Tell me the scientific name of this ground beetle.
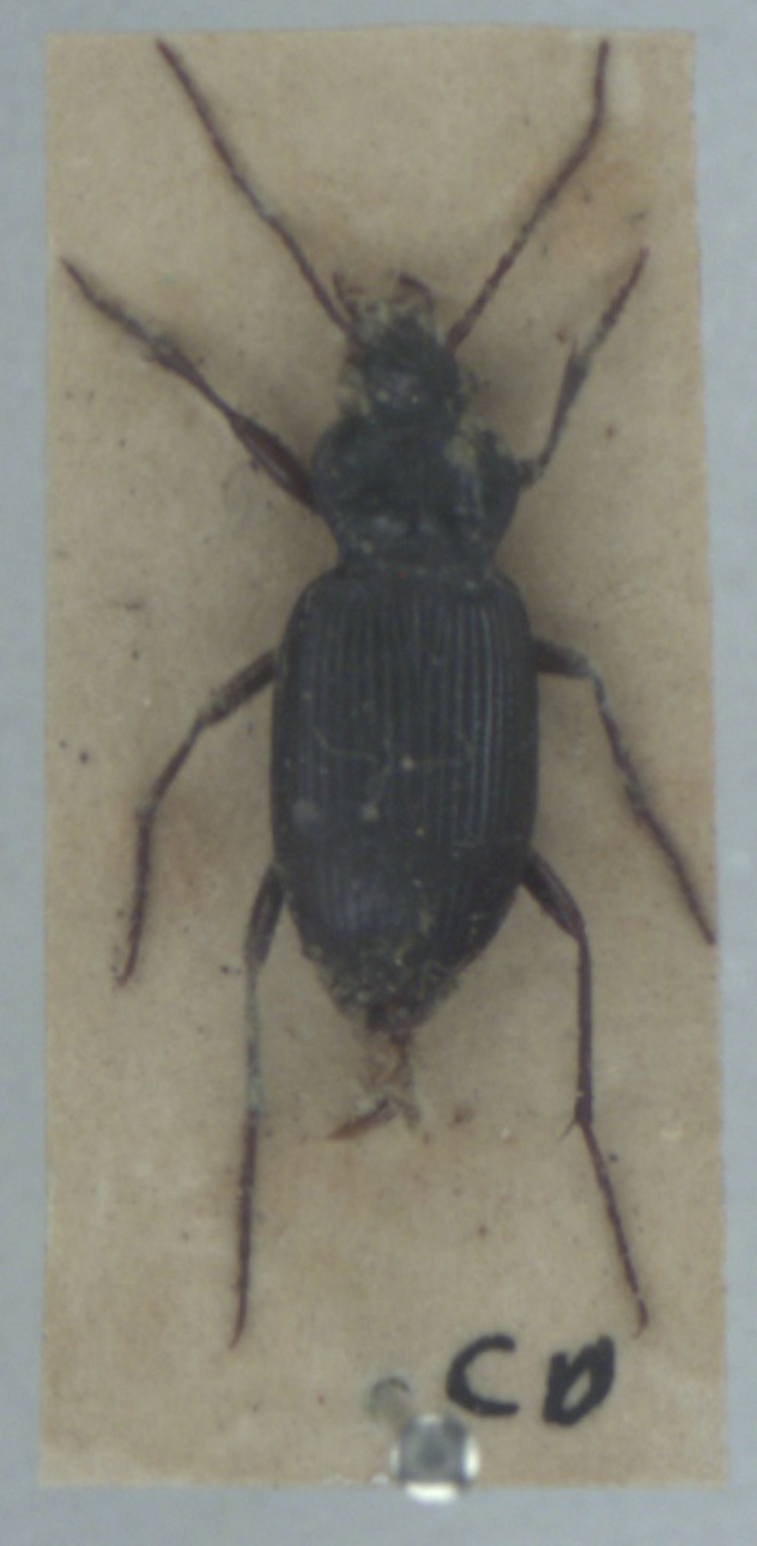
Nebria brevicollis
